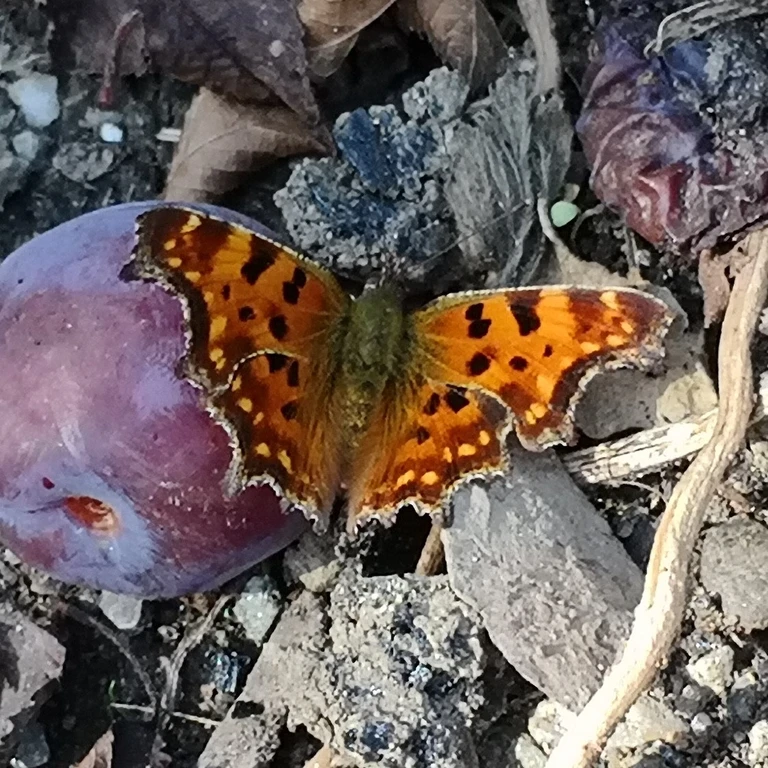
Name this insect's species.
Polygonia c-album
